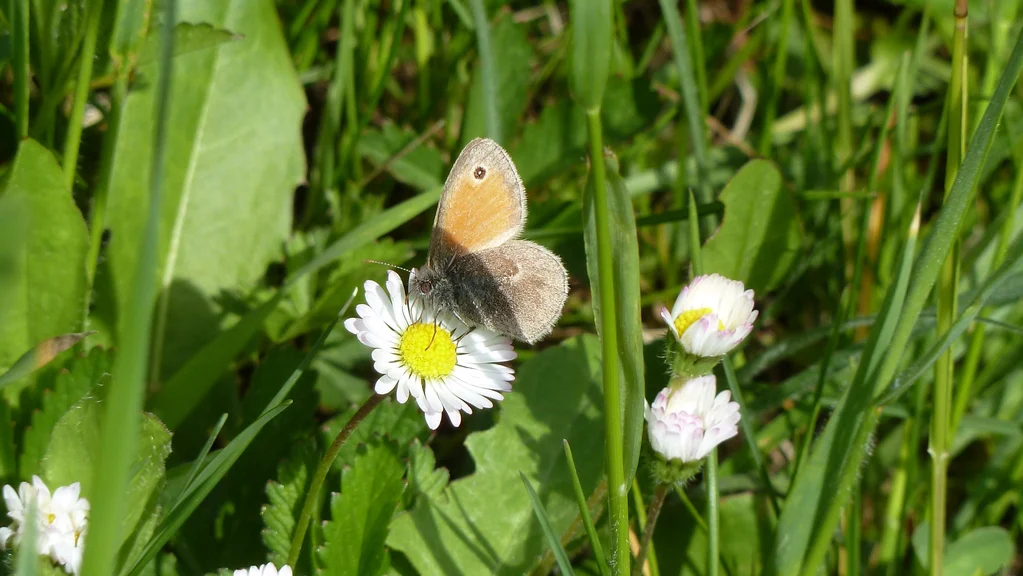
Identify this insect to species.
Coenonympha pamphilus
